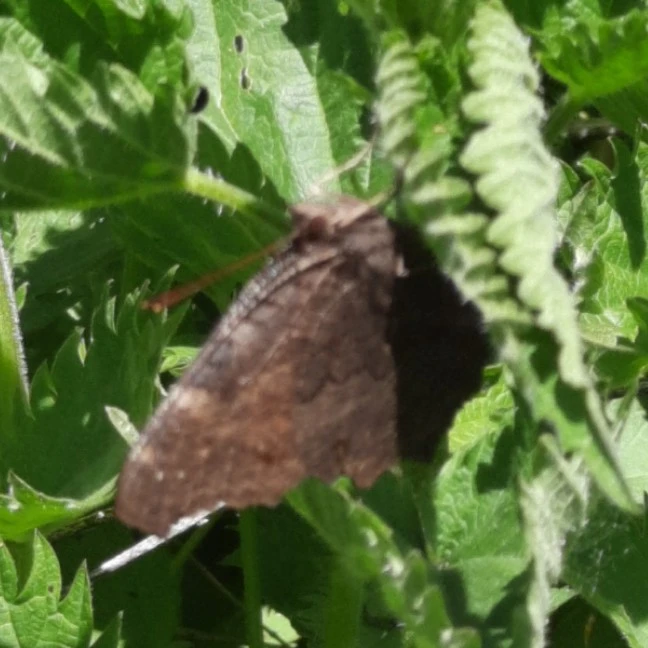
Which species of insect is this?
Aglais io
